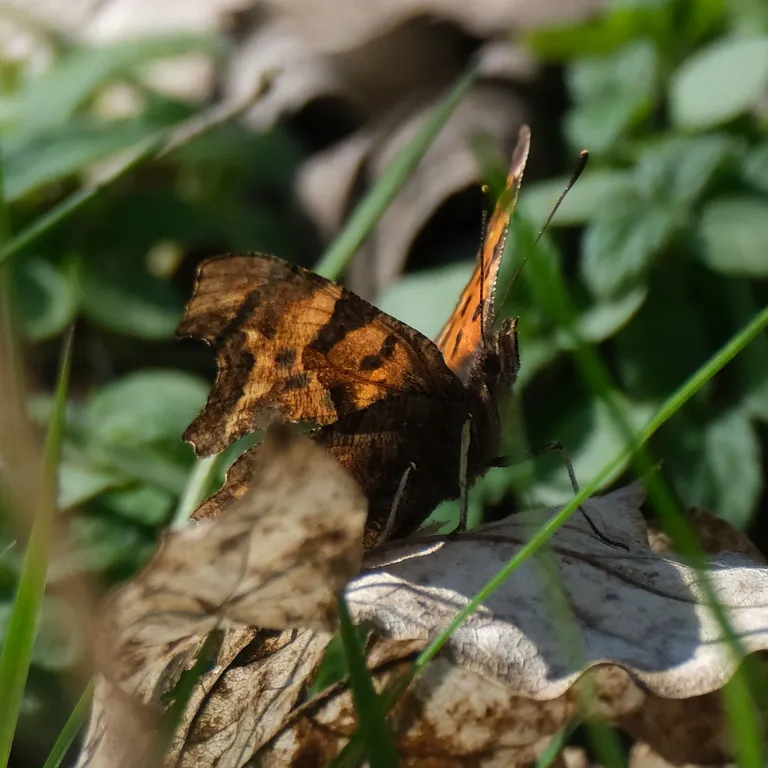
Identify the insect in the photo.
Polygonia c-album
